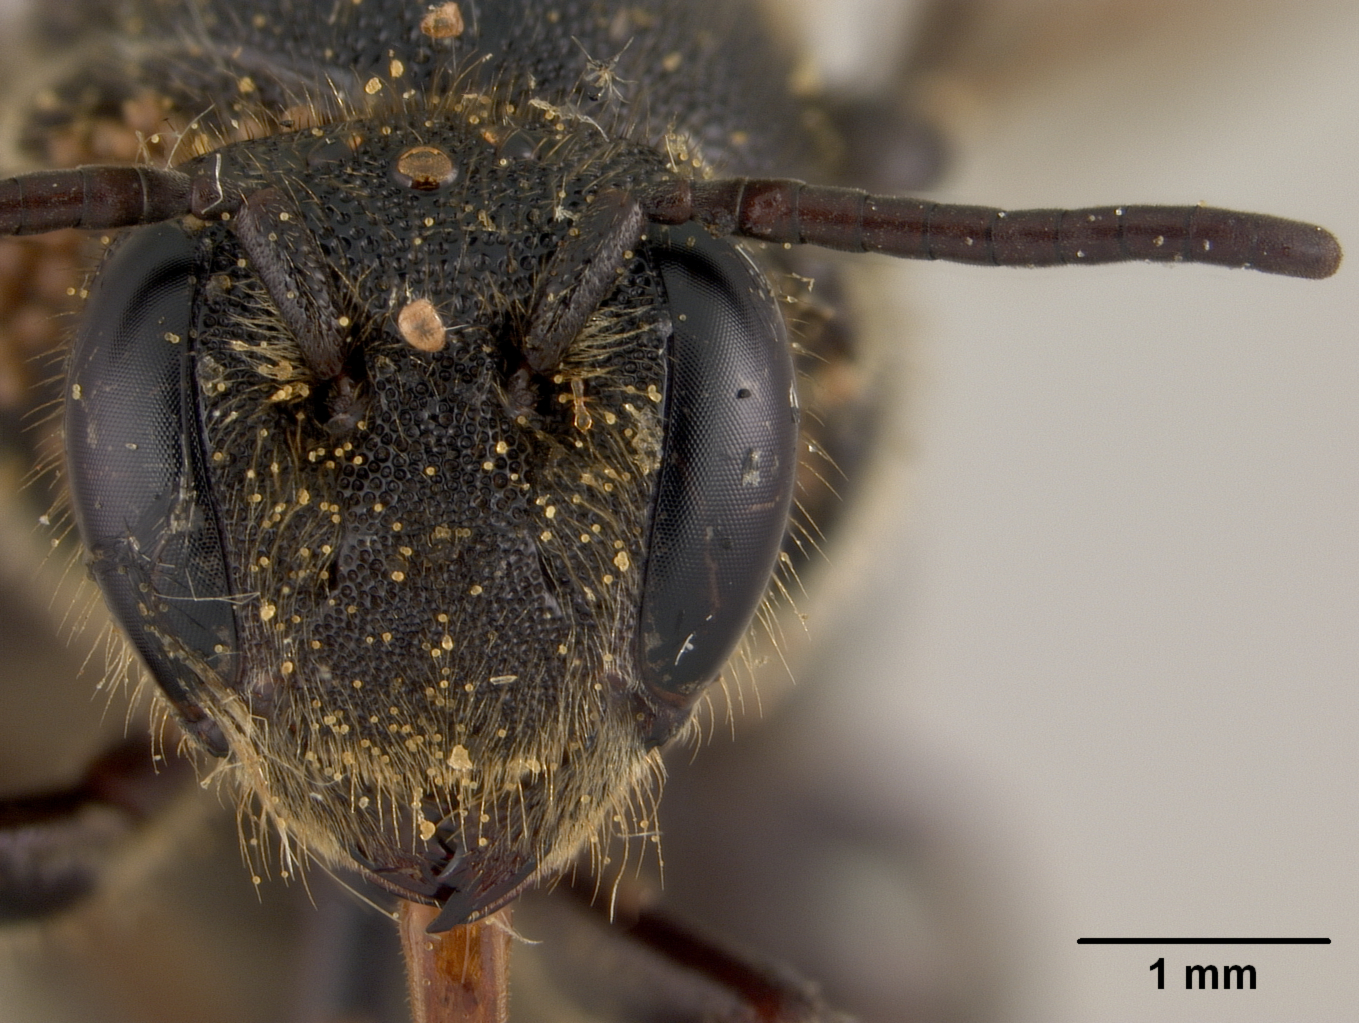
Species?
Stelis aterrima
